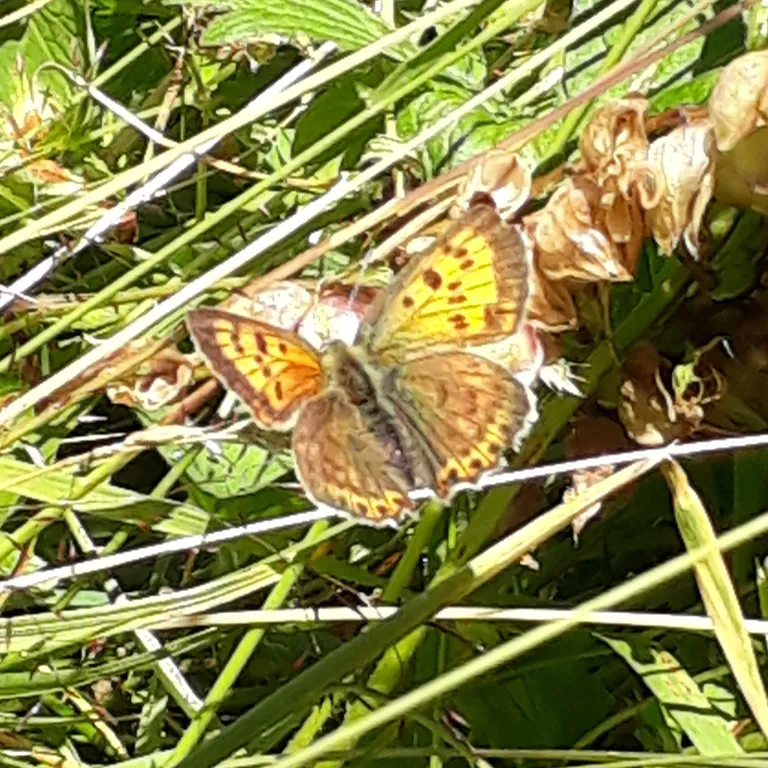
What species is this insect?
Lycaena virgaureae
